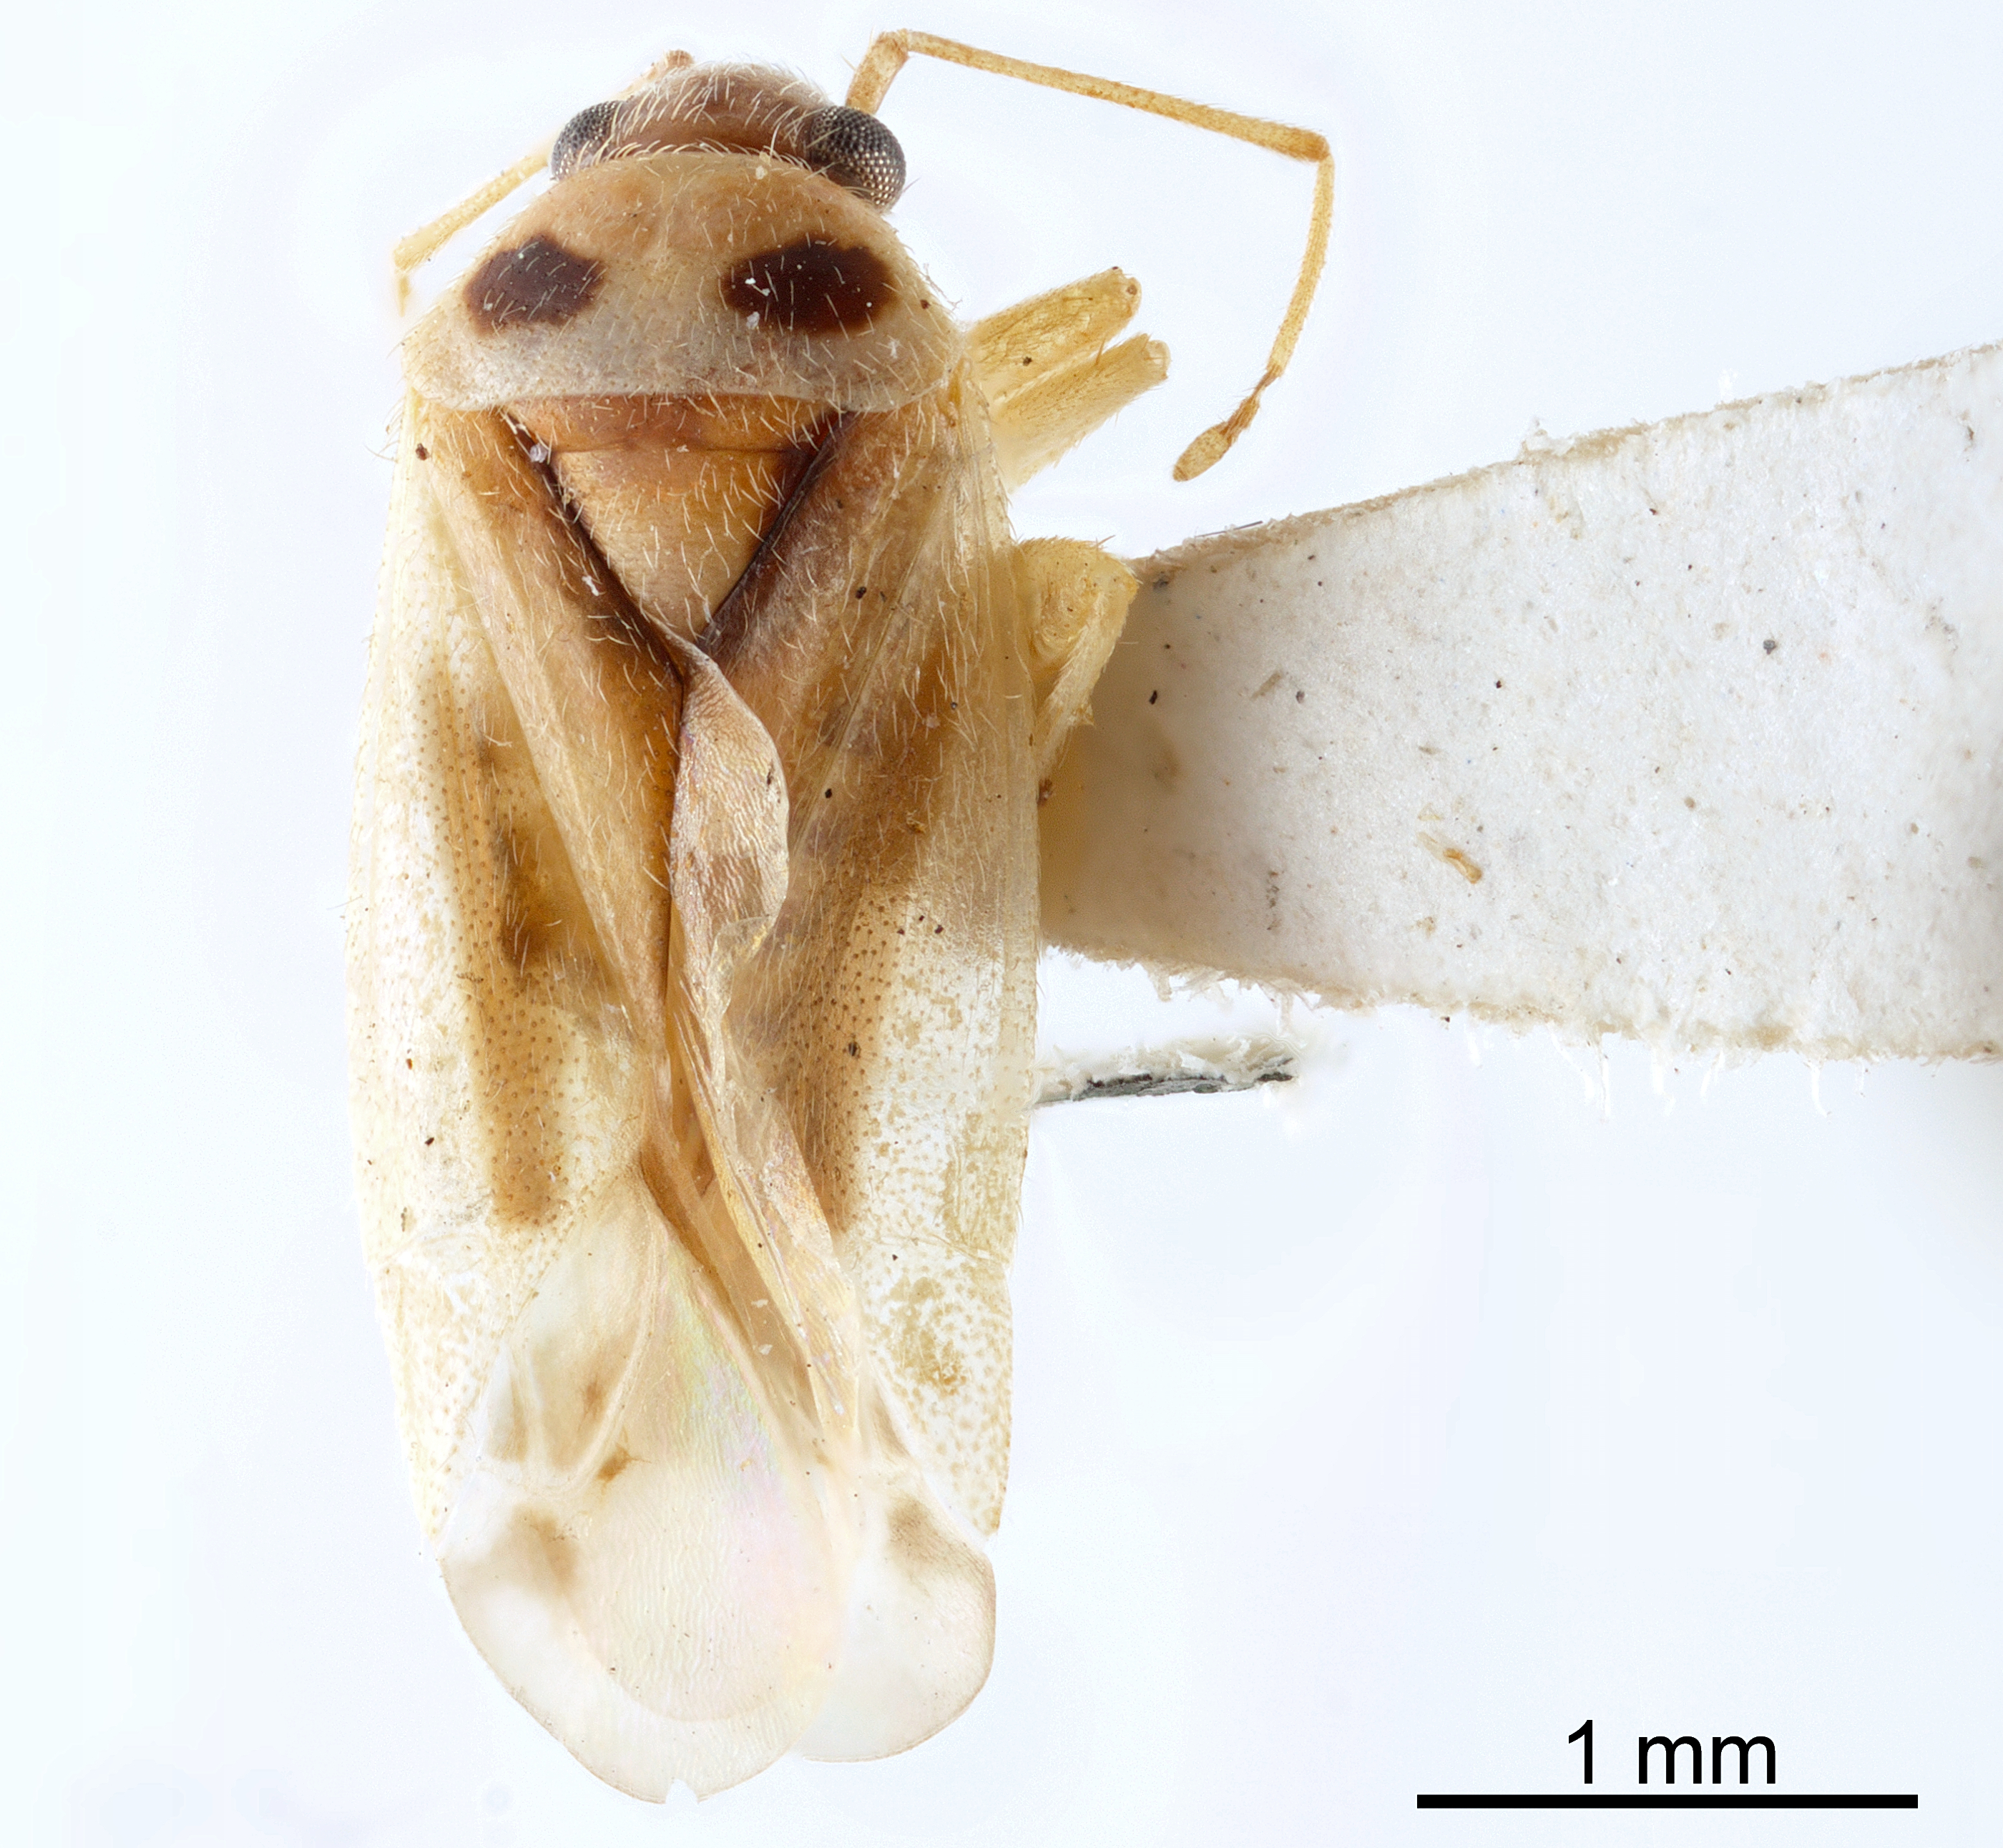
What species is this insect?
Vanduzeephylus falcatus
